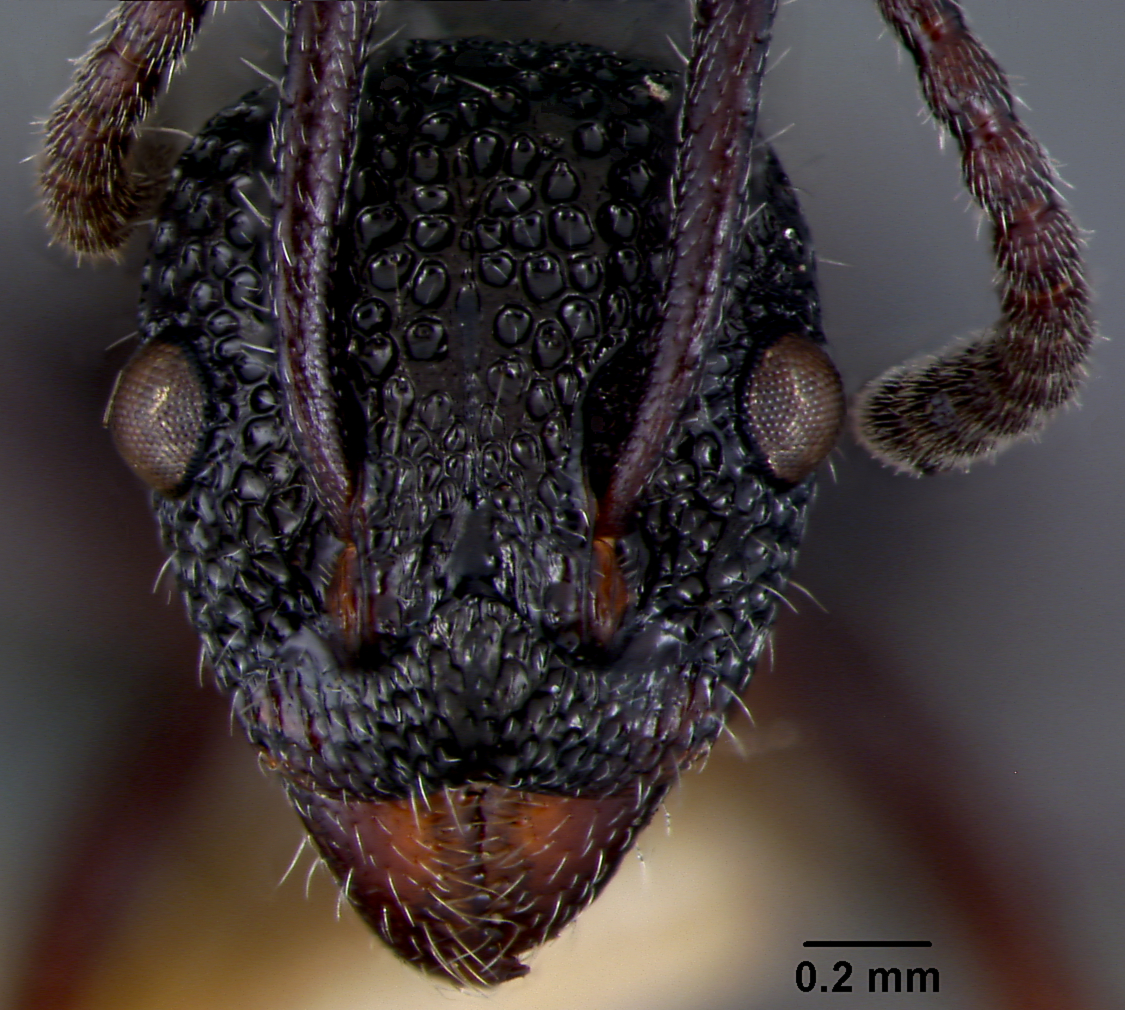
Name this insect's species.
Dolichoderus ypsilon
